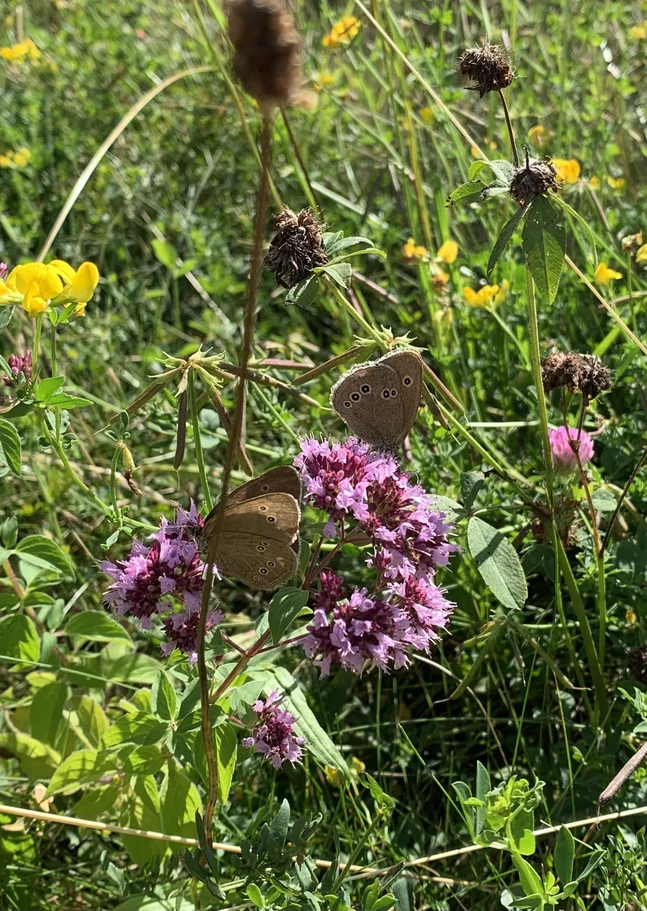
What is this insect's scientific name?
Aphantopus hyperantus
